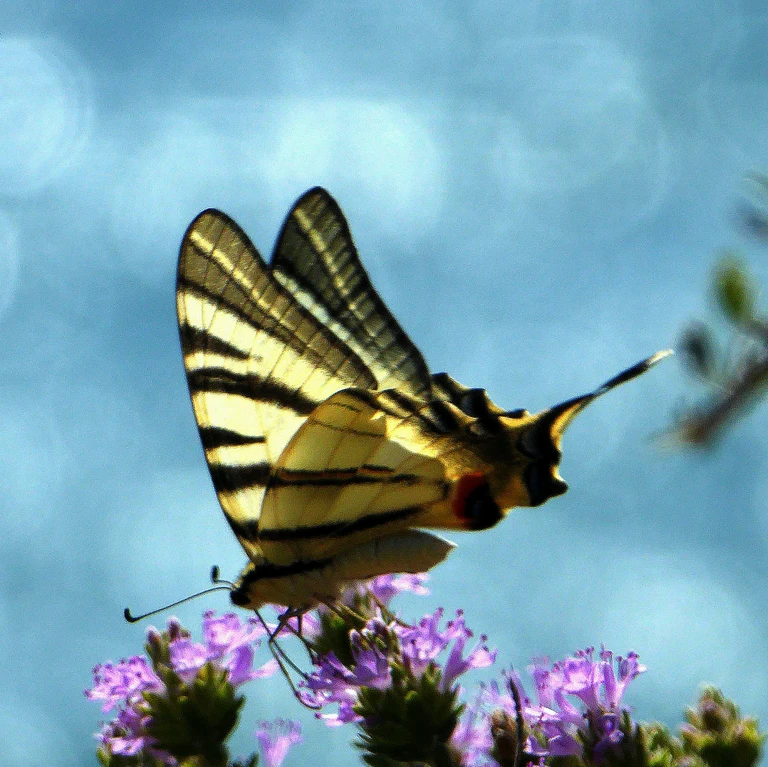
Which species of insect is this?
Iphiclides podalirius
